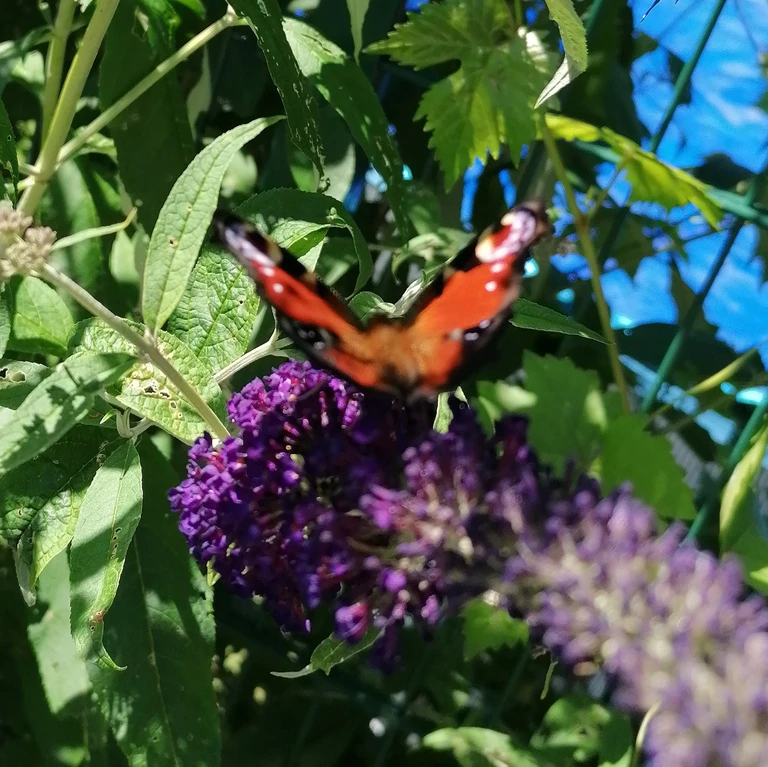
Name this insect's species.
Aglais io
